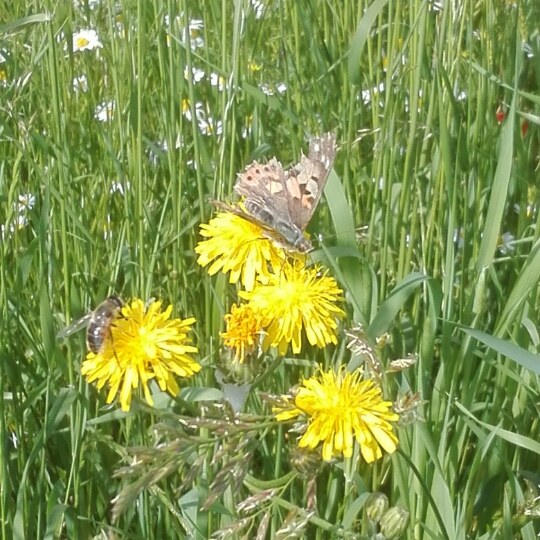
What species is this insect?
Vanessa cardui
